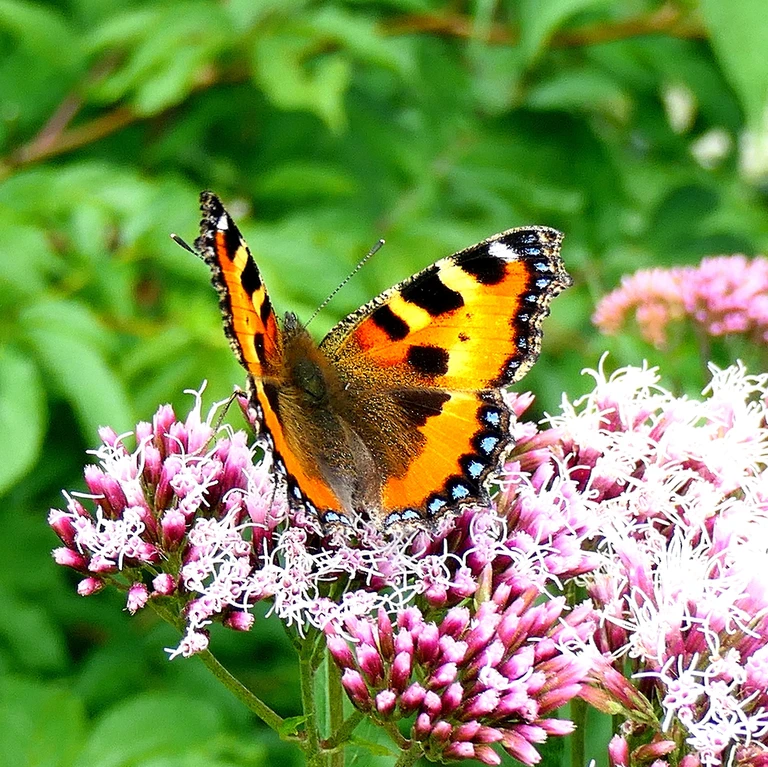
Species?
Aglais urticae
